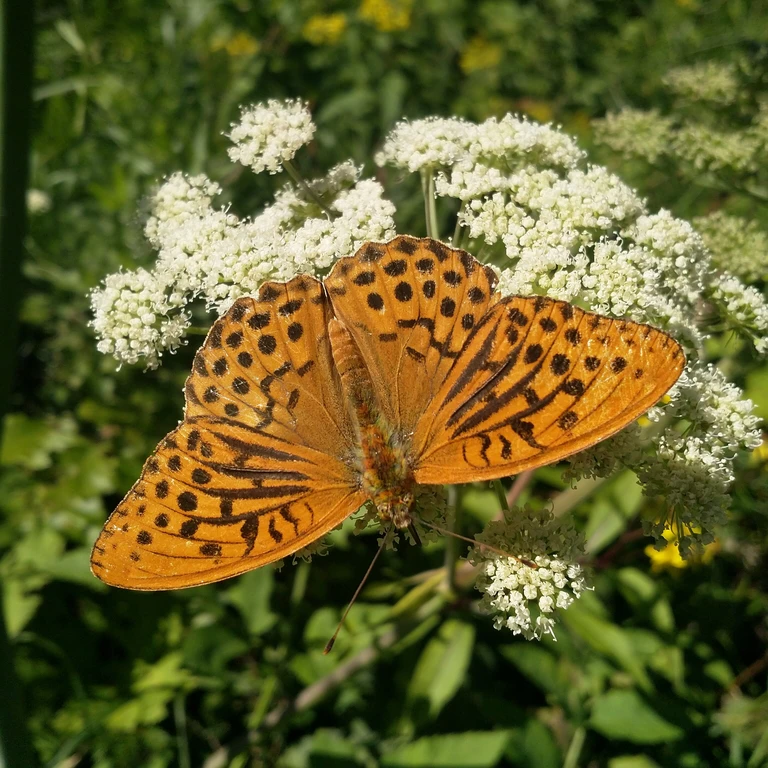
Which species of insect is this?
Argynnis paphia
